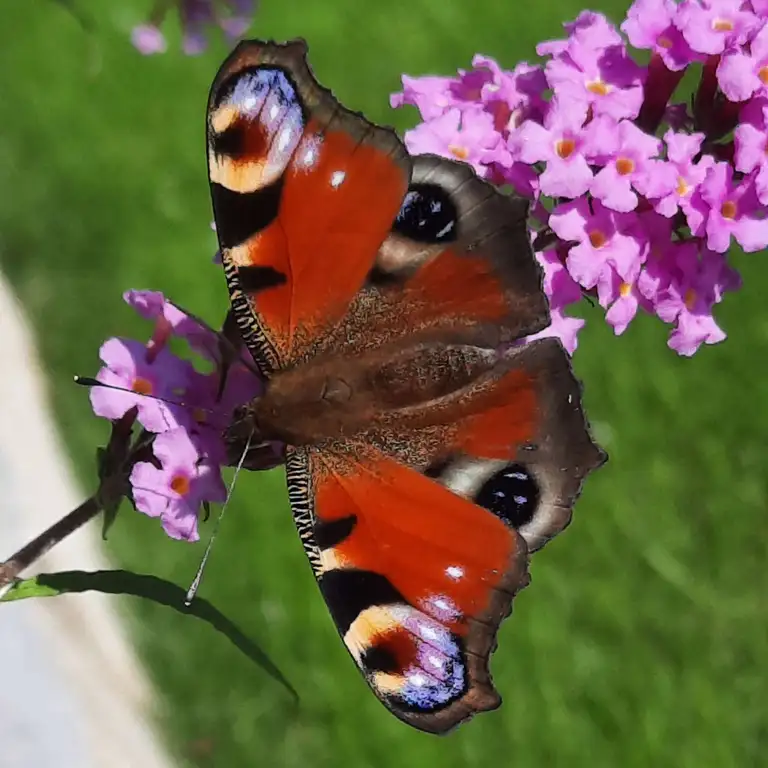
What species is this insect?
Aglais io
